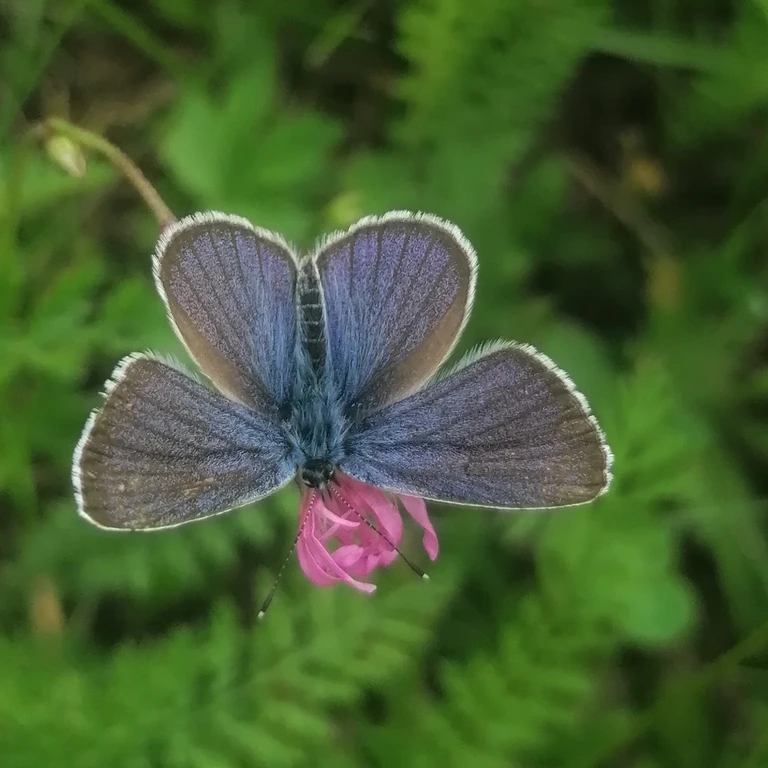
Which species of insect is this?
Cyaniris semiargus
